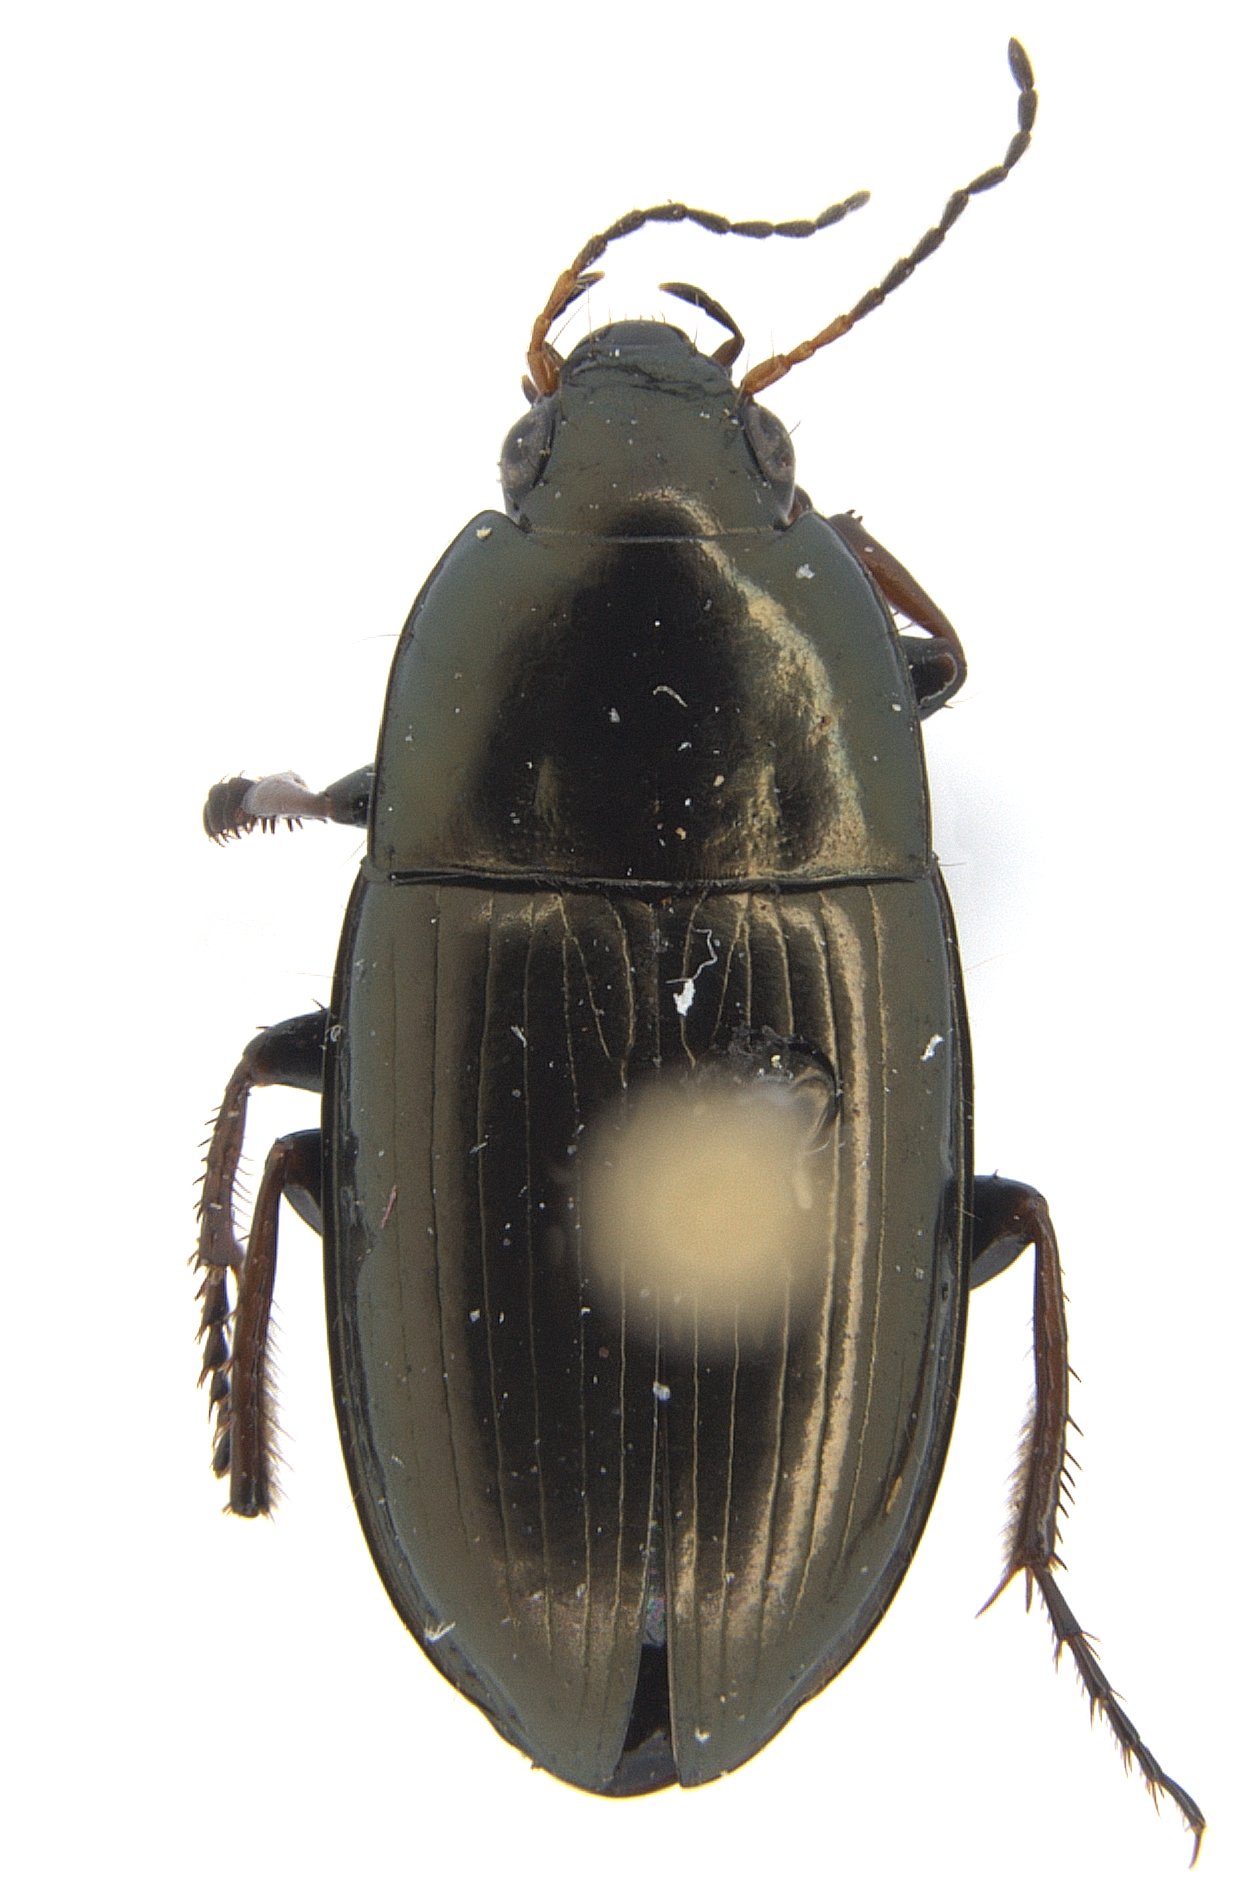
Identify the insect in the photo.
Amara aenea
